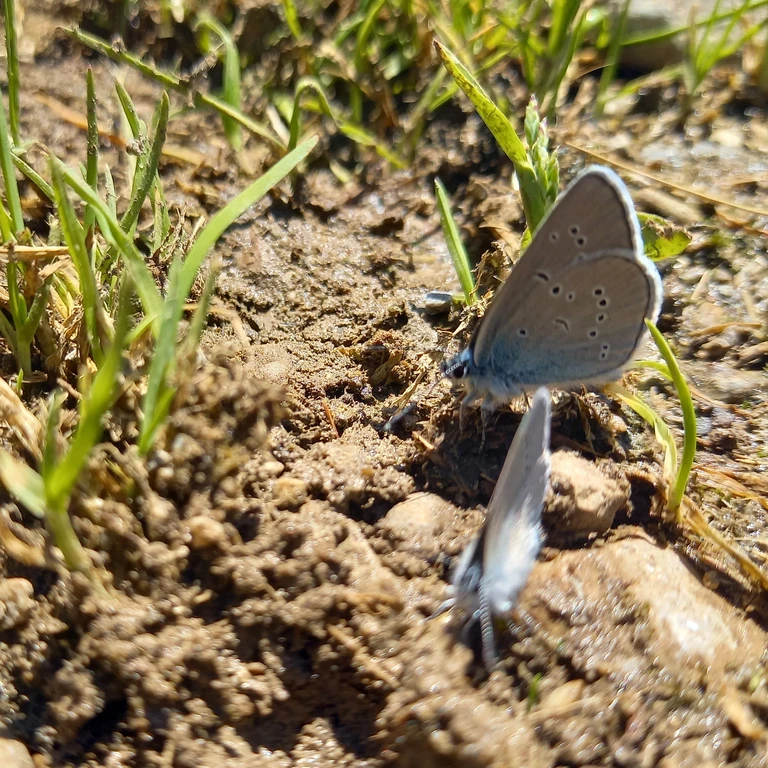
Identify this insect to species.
Cyaniris semiargus
